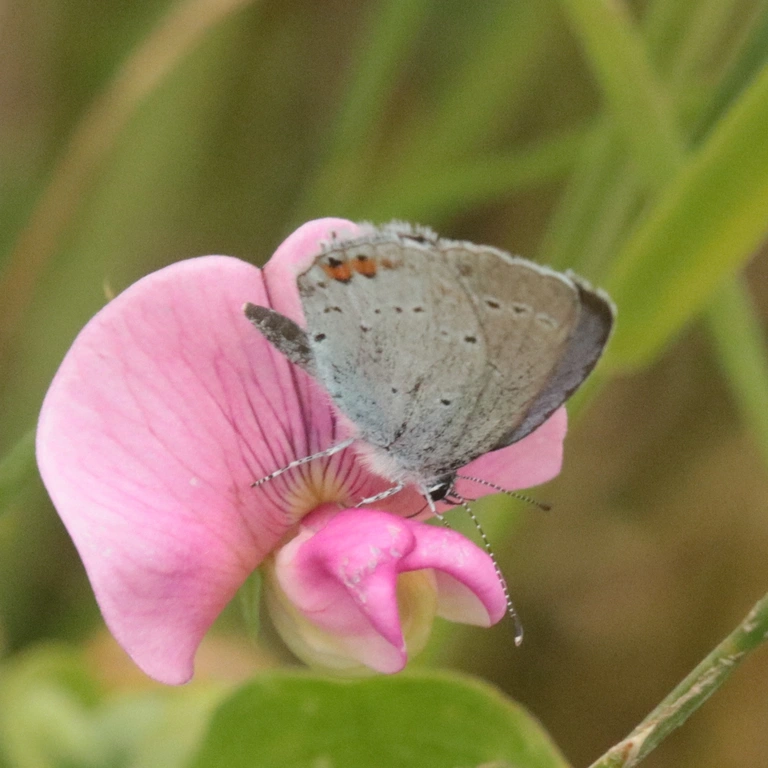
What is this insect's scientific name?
Cupido argiades (also Elkalyce argiades)
